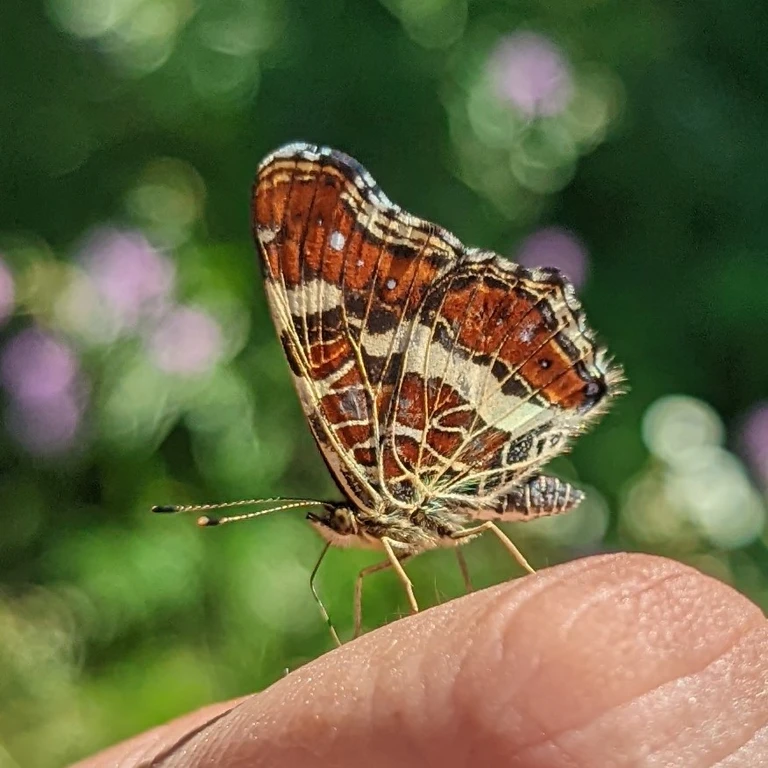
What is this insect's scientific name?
Araschnia levana
